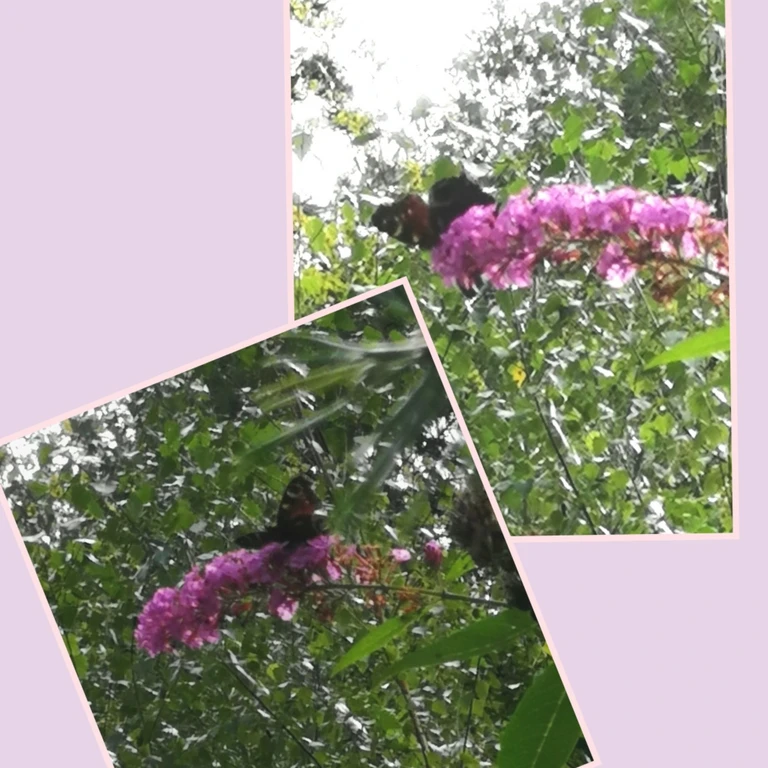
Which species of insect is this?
Aglais io
